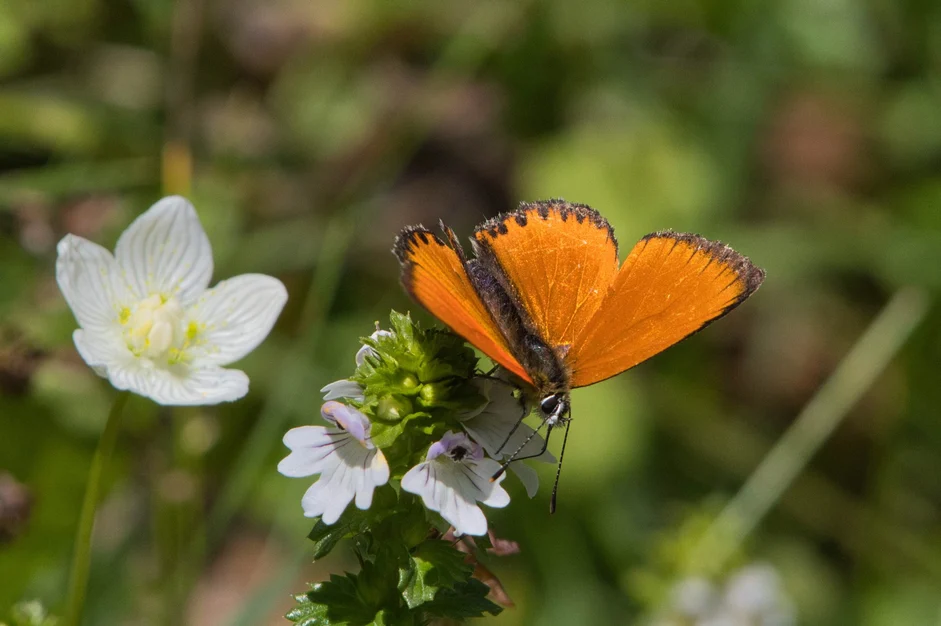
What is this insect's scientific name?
Lycaena virgaureae
